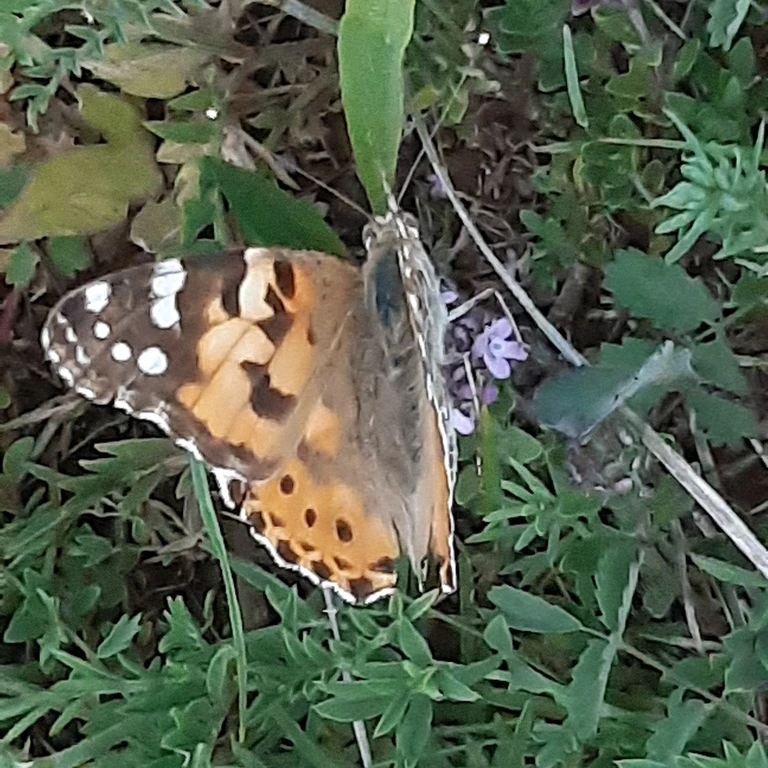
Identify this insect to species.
Vanessa cardui
